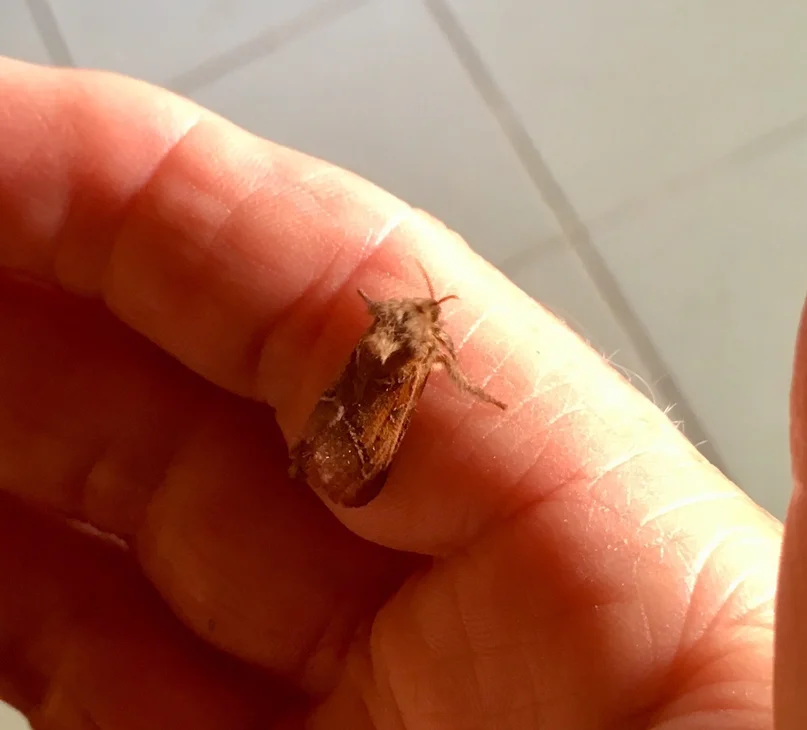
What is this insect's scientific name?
Triodia sylvina
